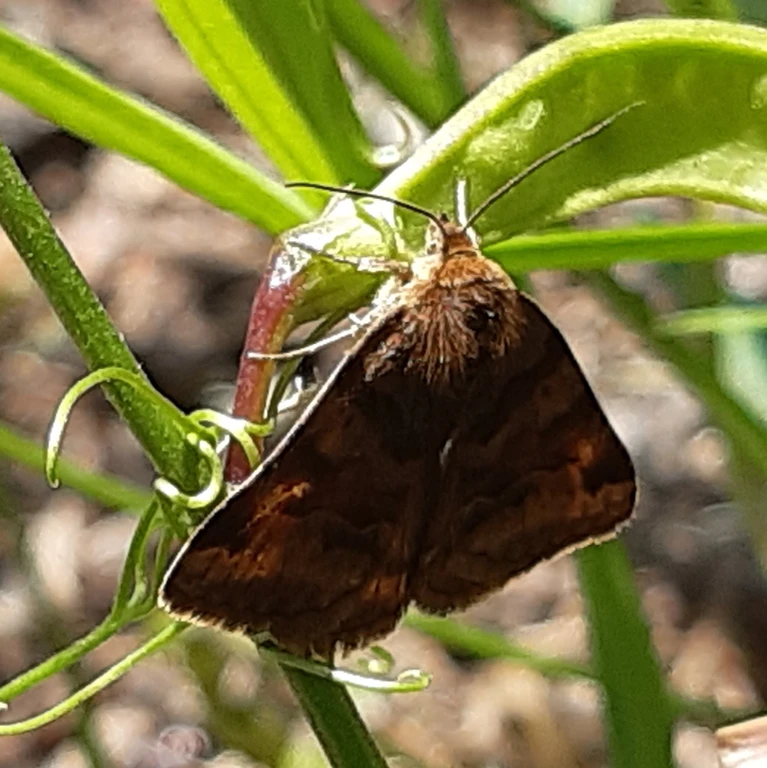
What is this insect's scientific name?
Euclidia glyphica
